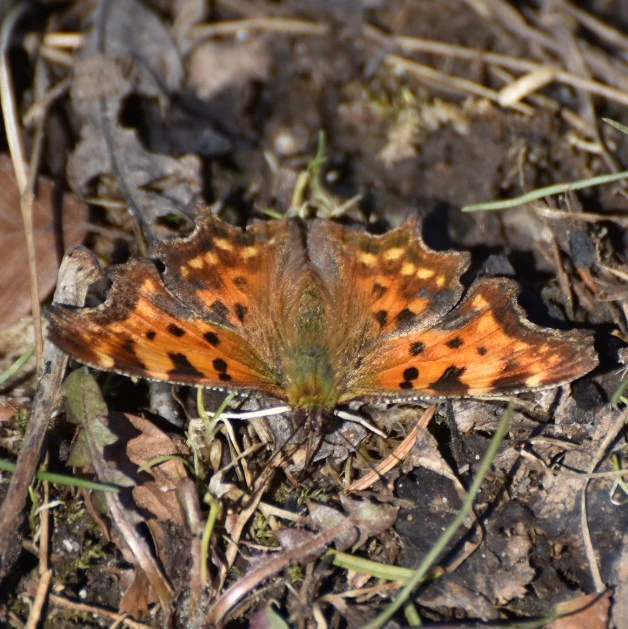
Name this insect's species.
Polygonia c-album
